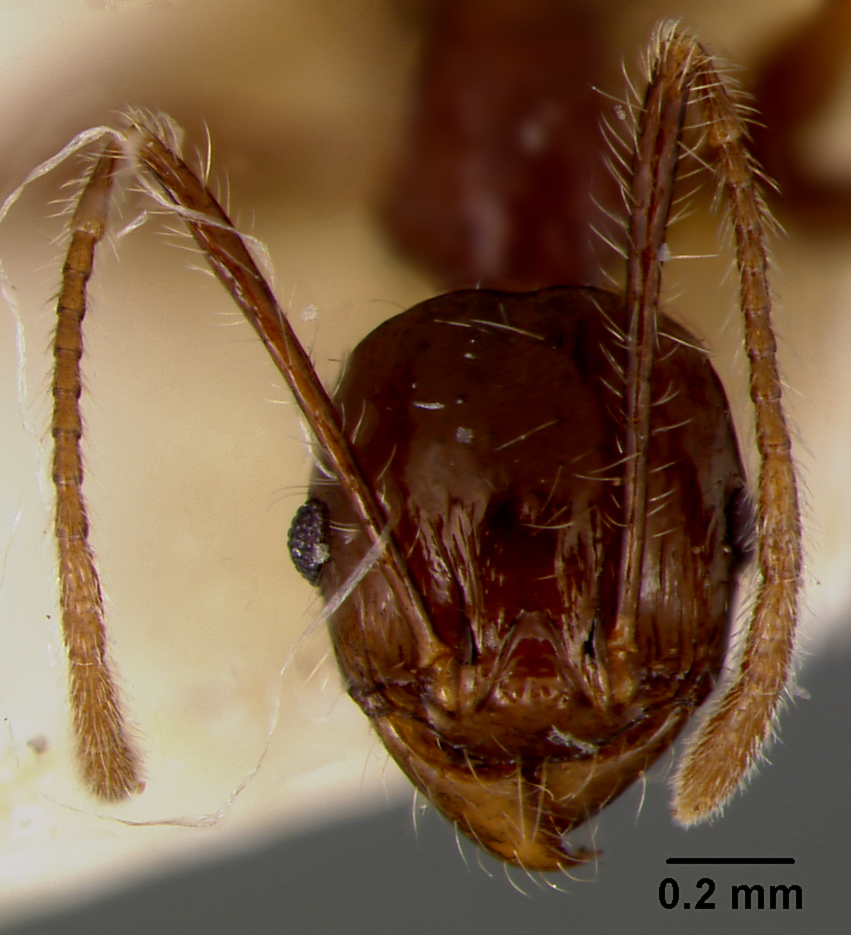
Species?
Pheidole roosevelti
